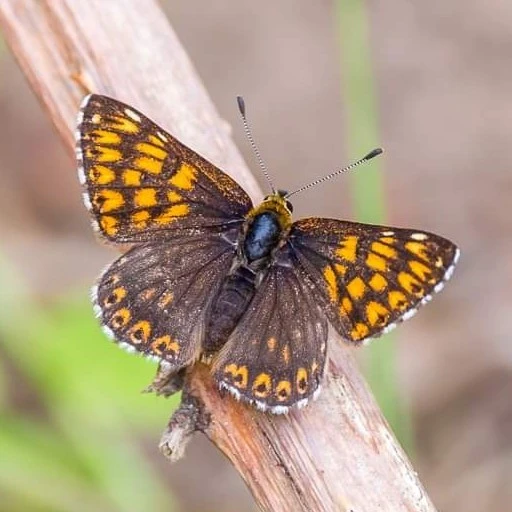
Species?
Hamearis lucina
